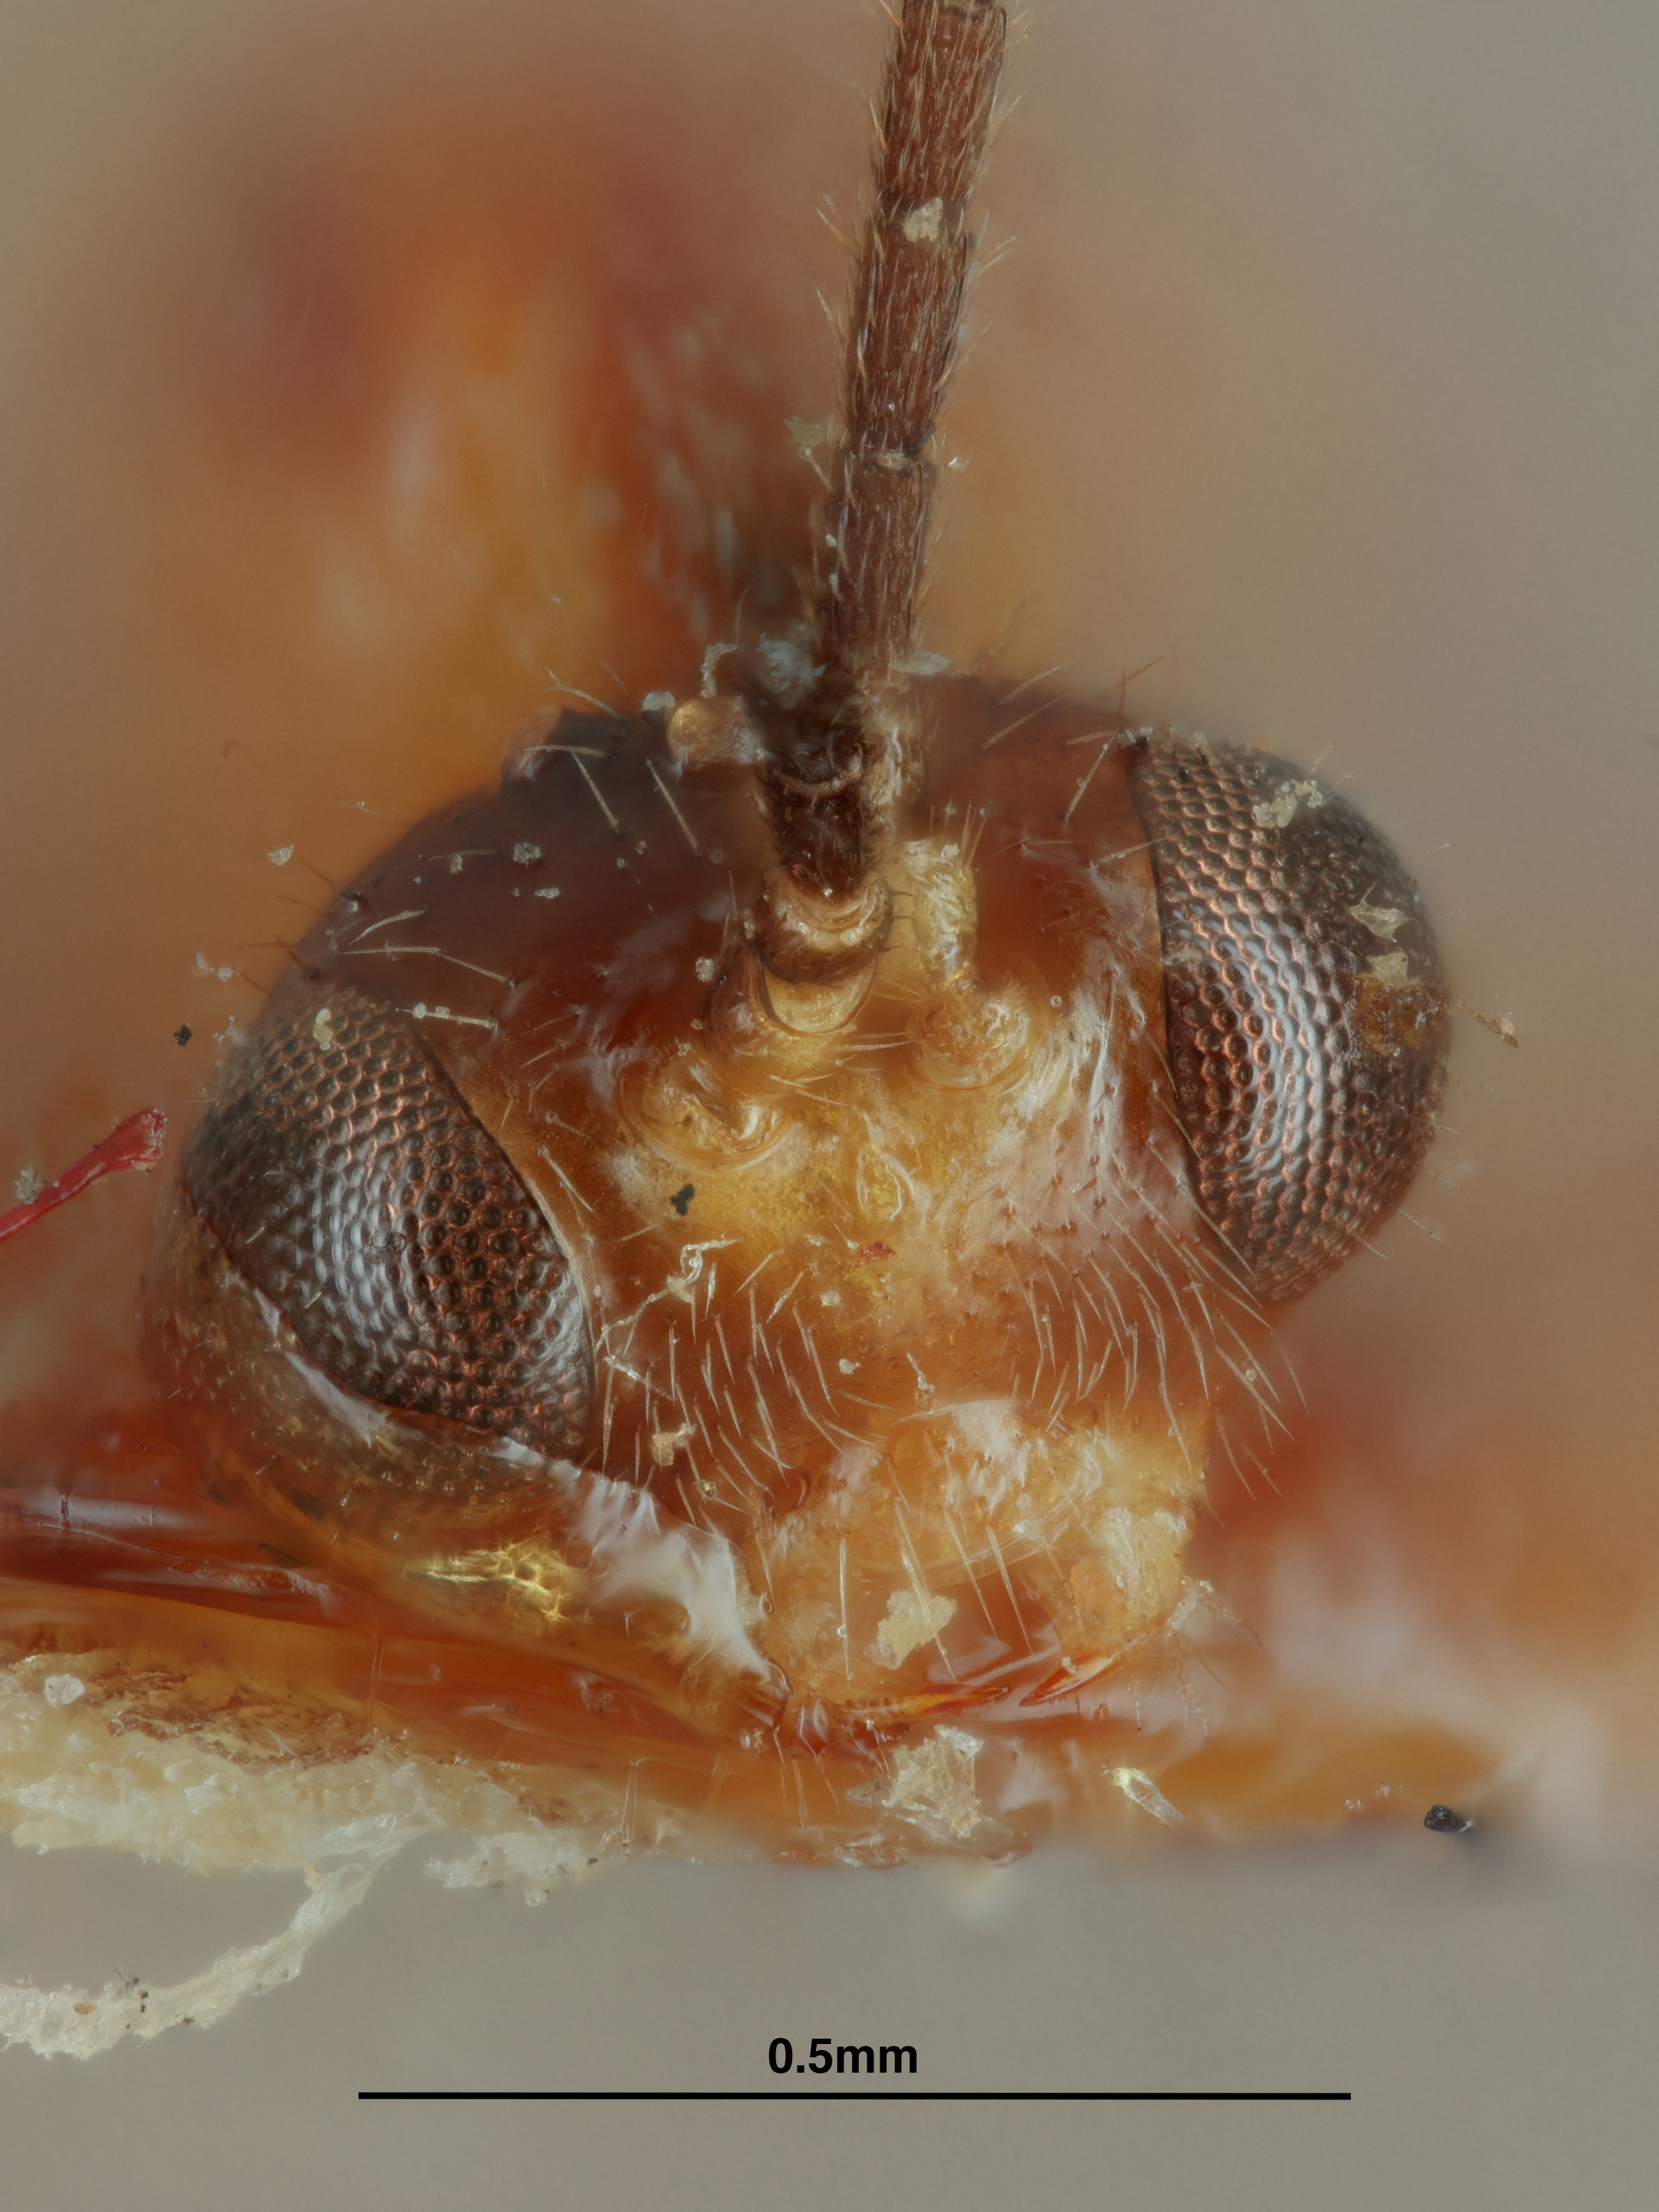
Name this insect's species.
Aphidius juniperaphis
